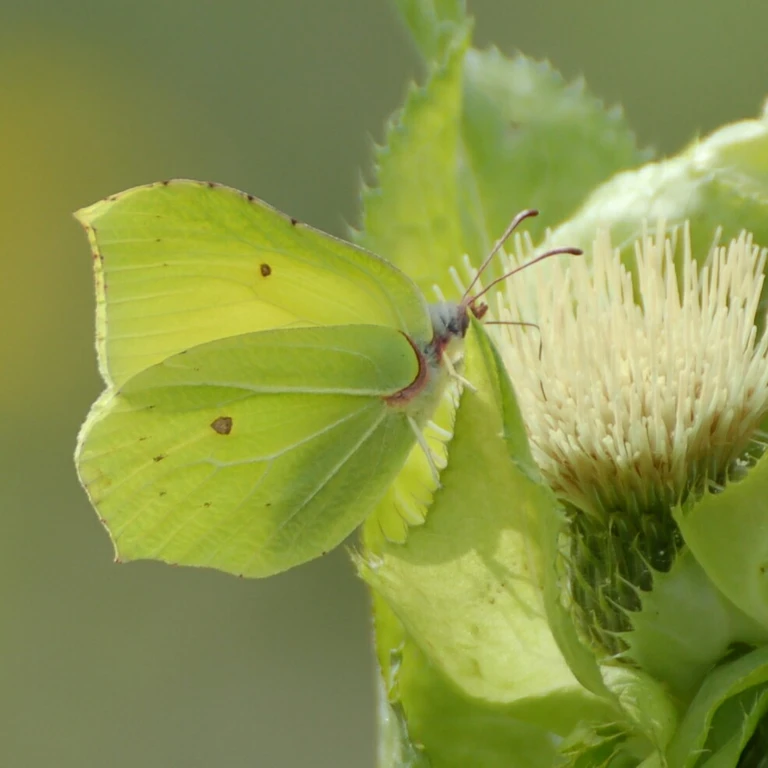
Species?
Gonepteryx rhamni
